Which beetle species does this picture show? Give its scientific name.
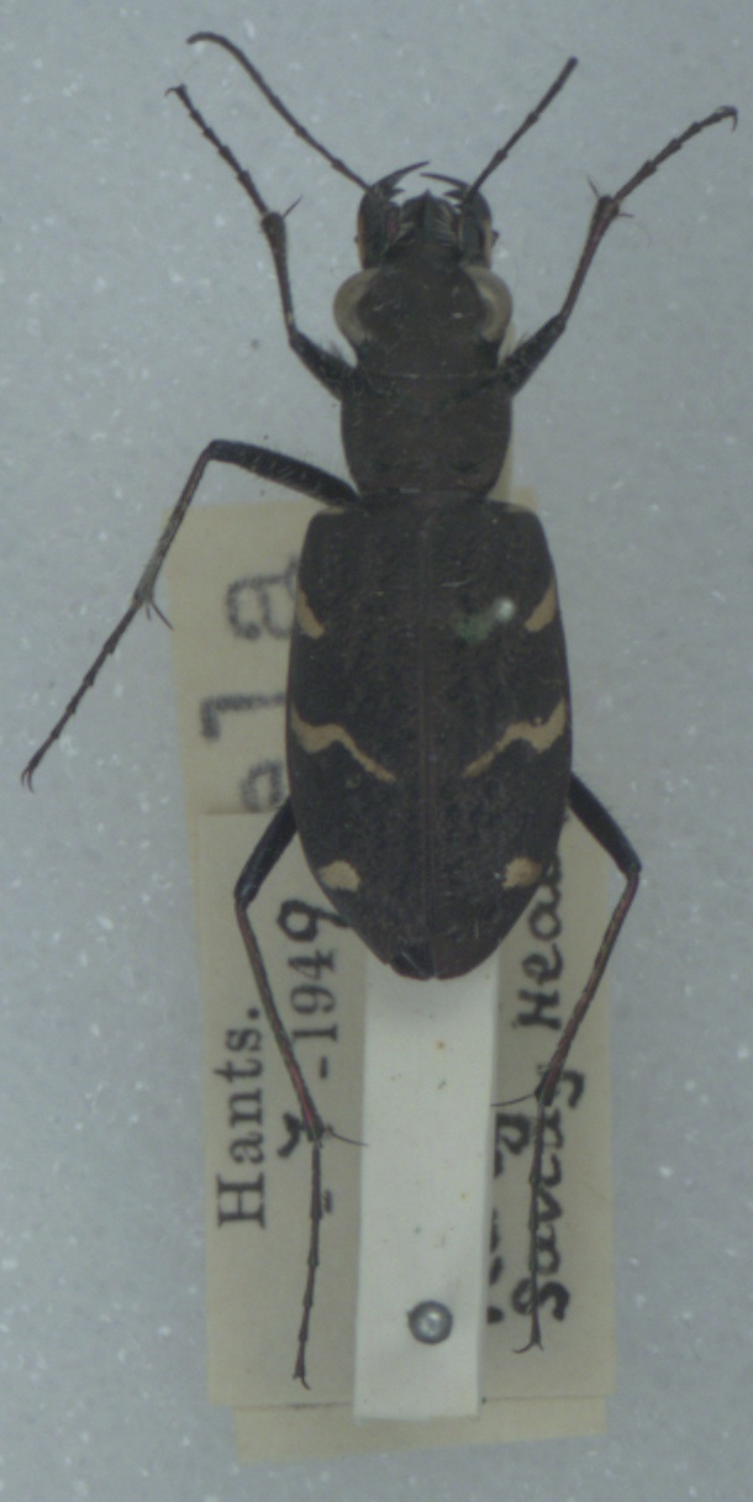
Cicindela sylvatica
